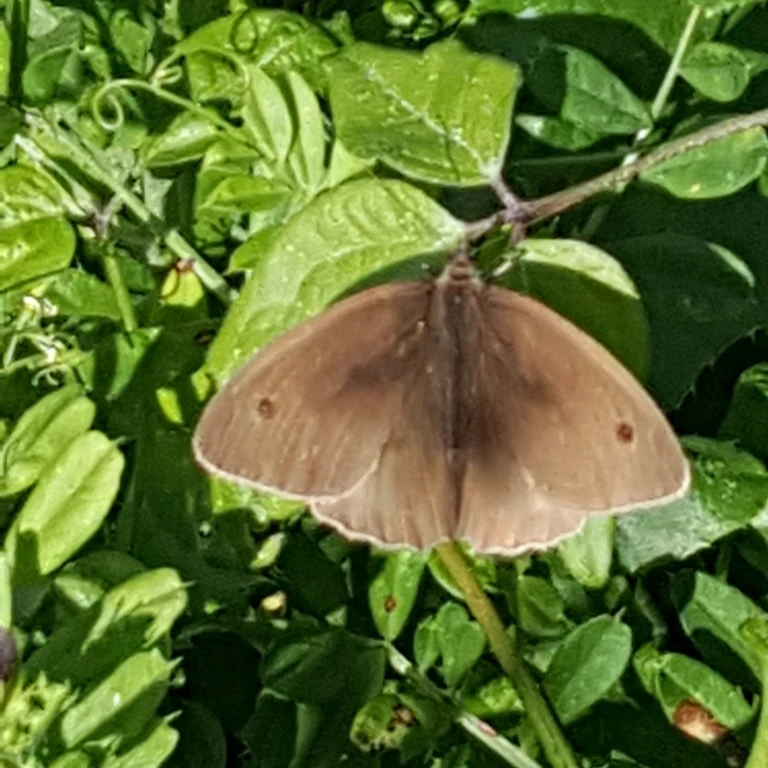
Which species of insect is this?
Maniola jurtina
